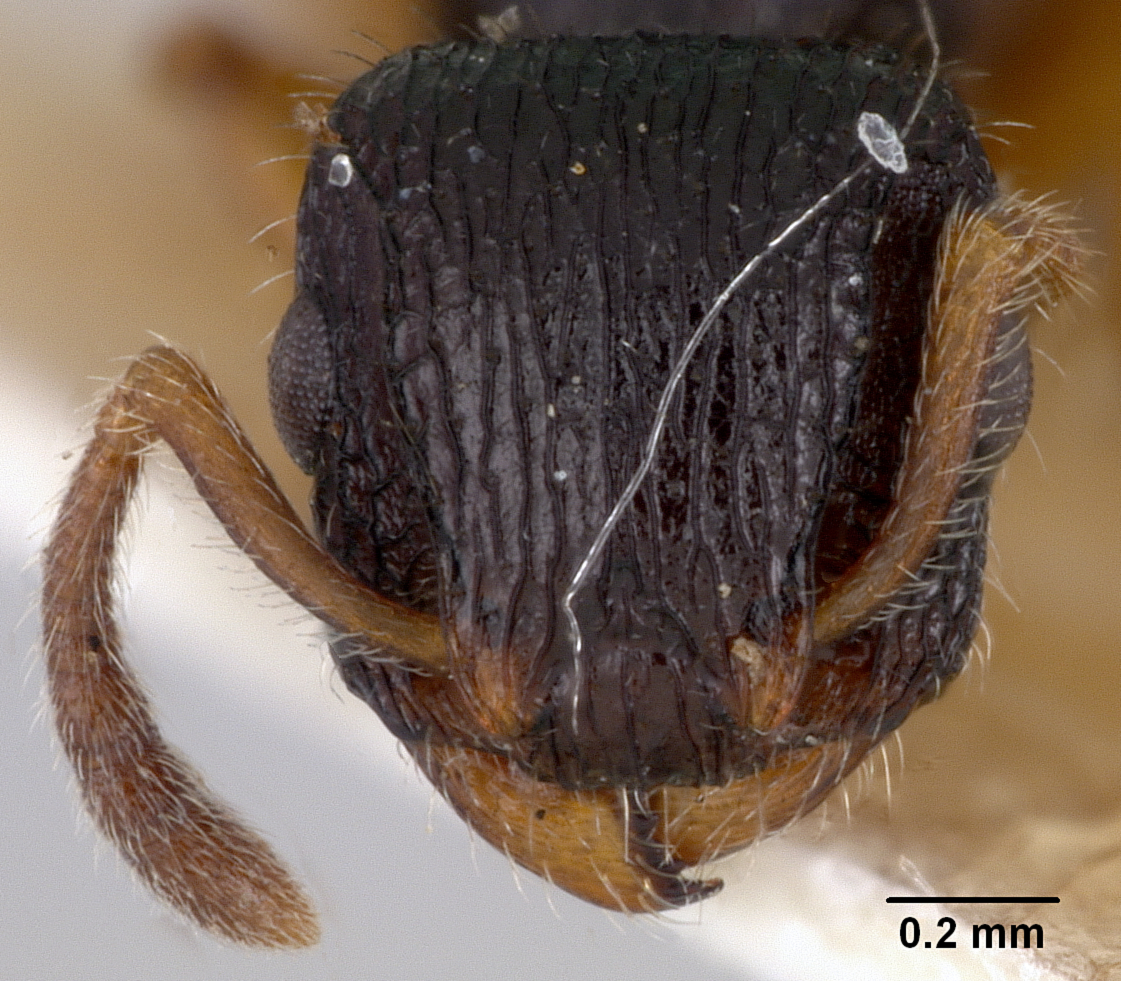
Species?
Romblonella yapensis
